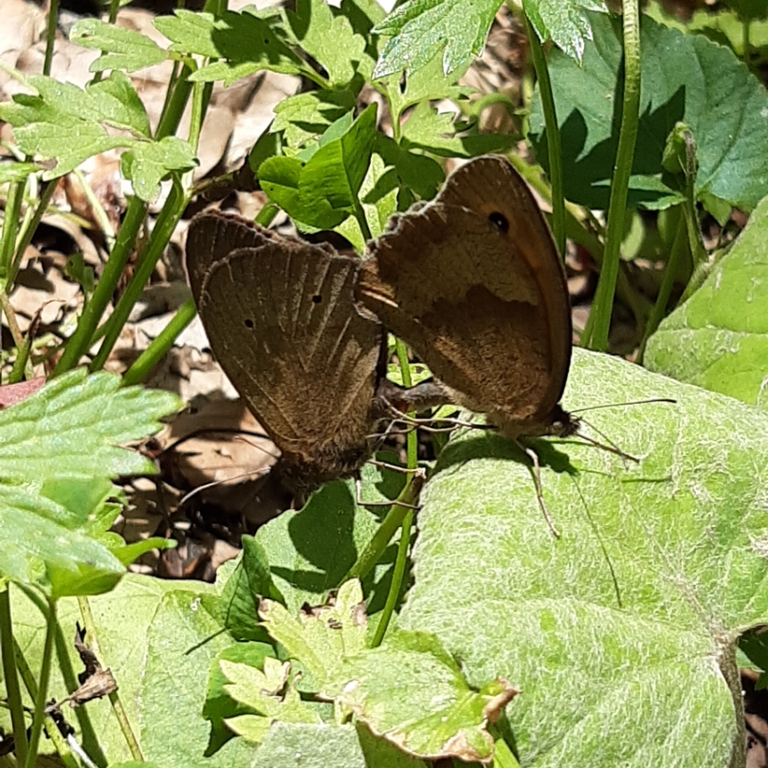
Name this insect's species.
Maniola jurtina
